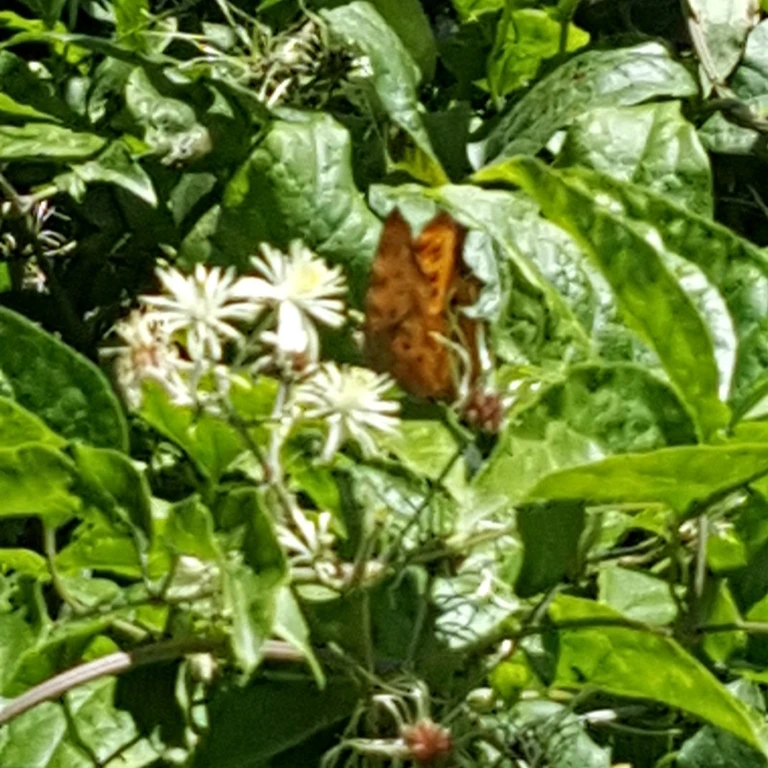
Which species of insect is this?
Polygonia c-album
